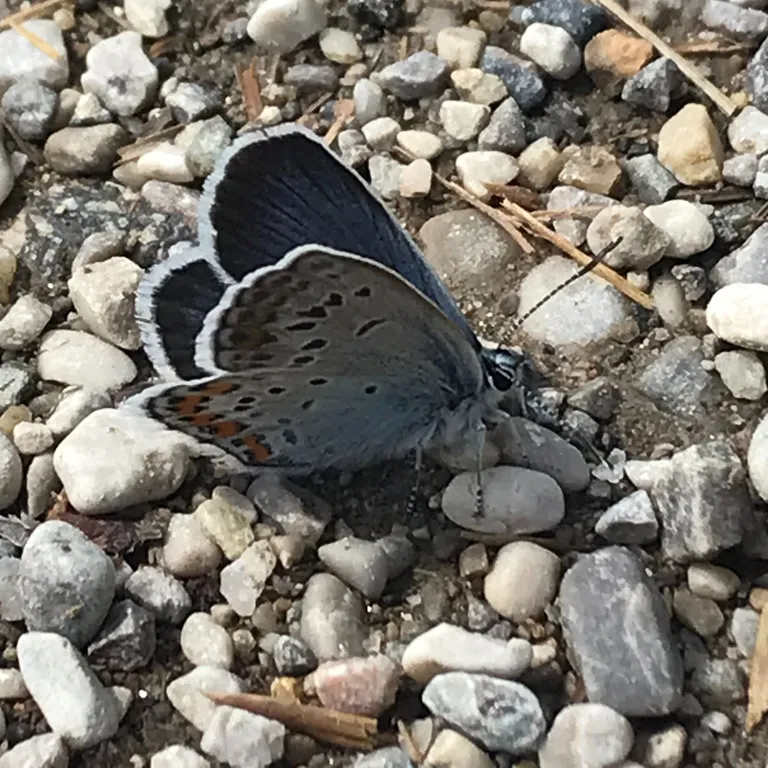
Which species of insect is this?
Plebejus argus
